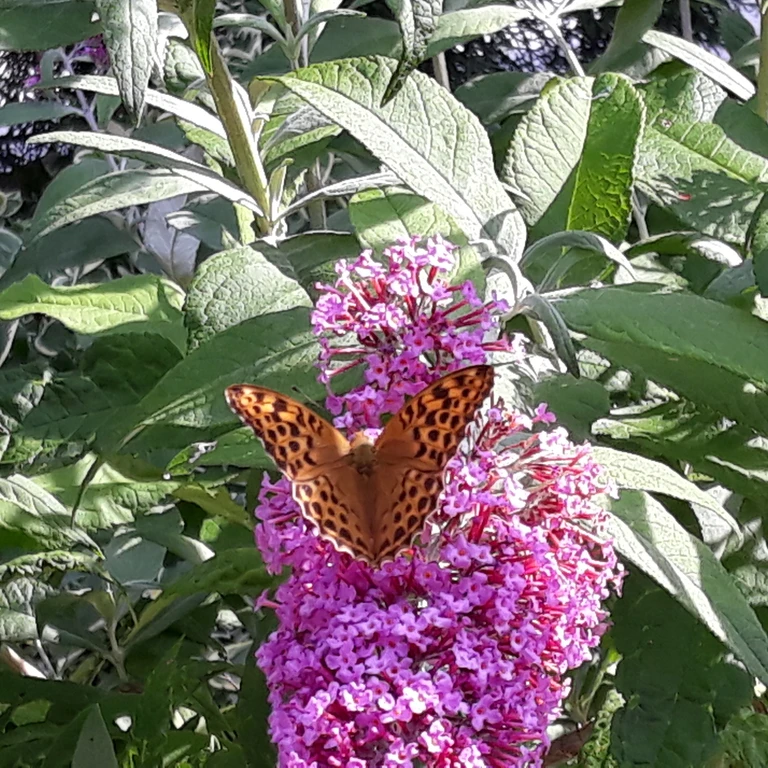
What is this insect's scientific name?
Argynnis paphia
